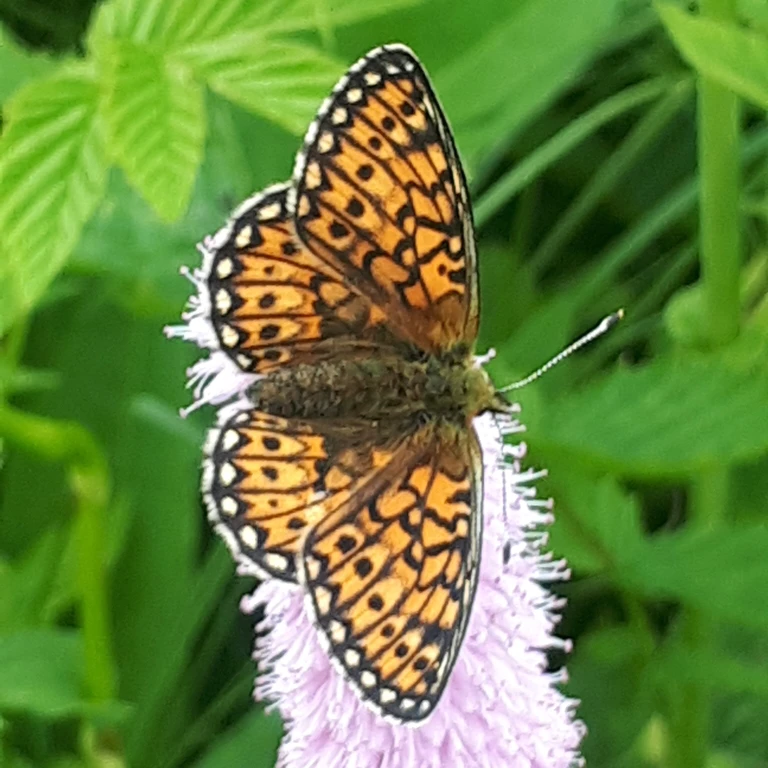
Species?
Boloria eunomia
